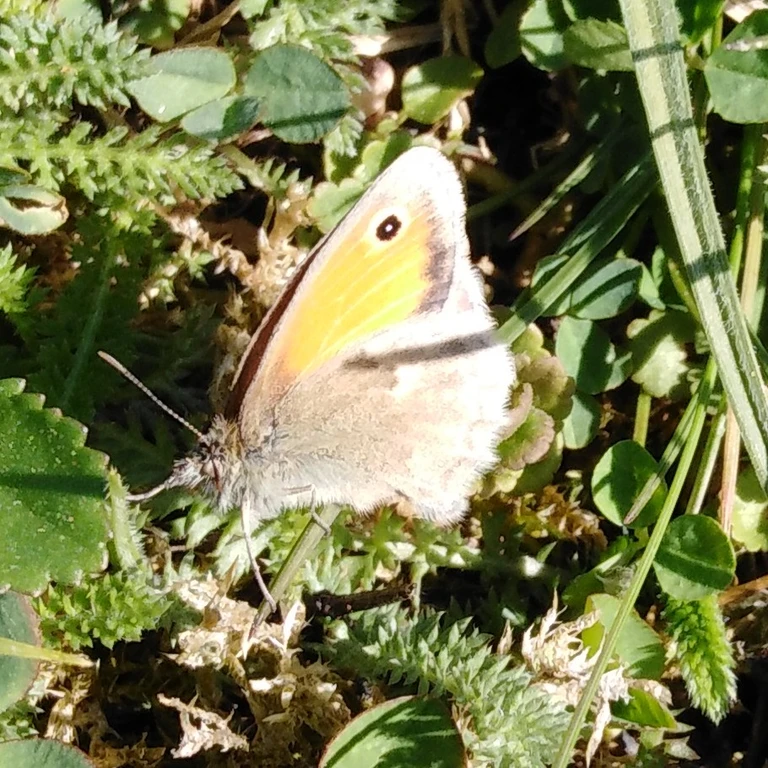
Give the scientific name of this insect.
Coenonympha pamphilus
